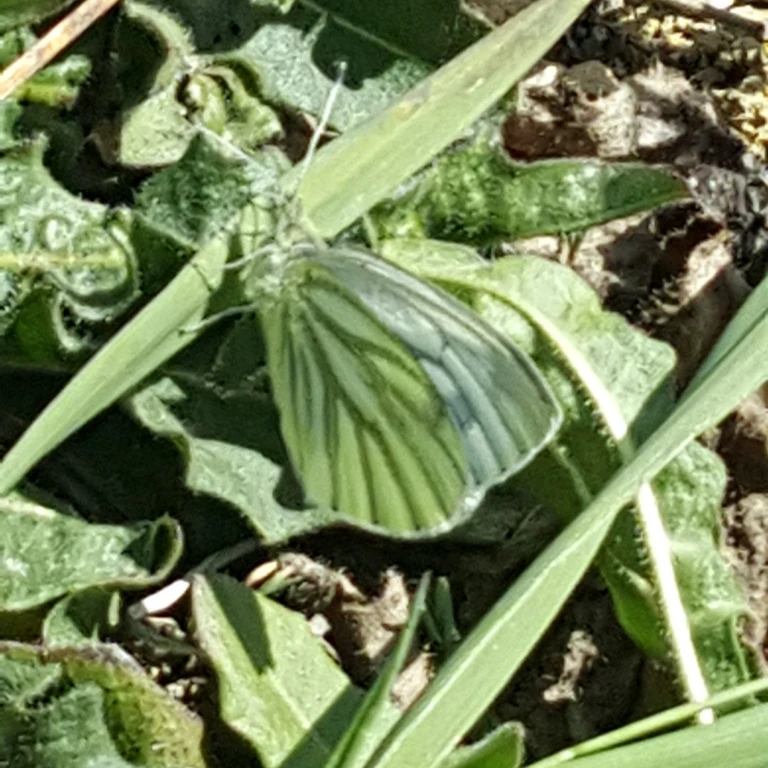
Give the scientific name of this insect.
Pieris napi
